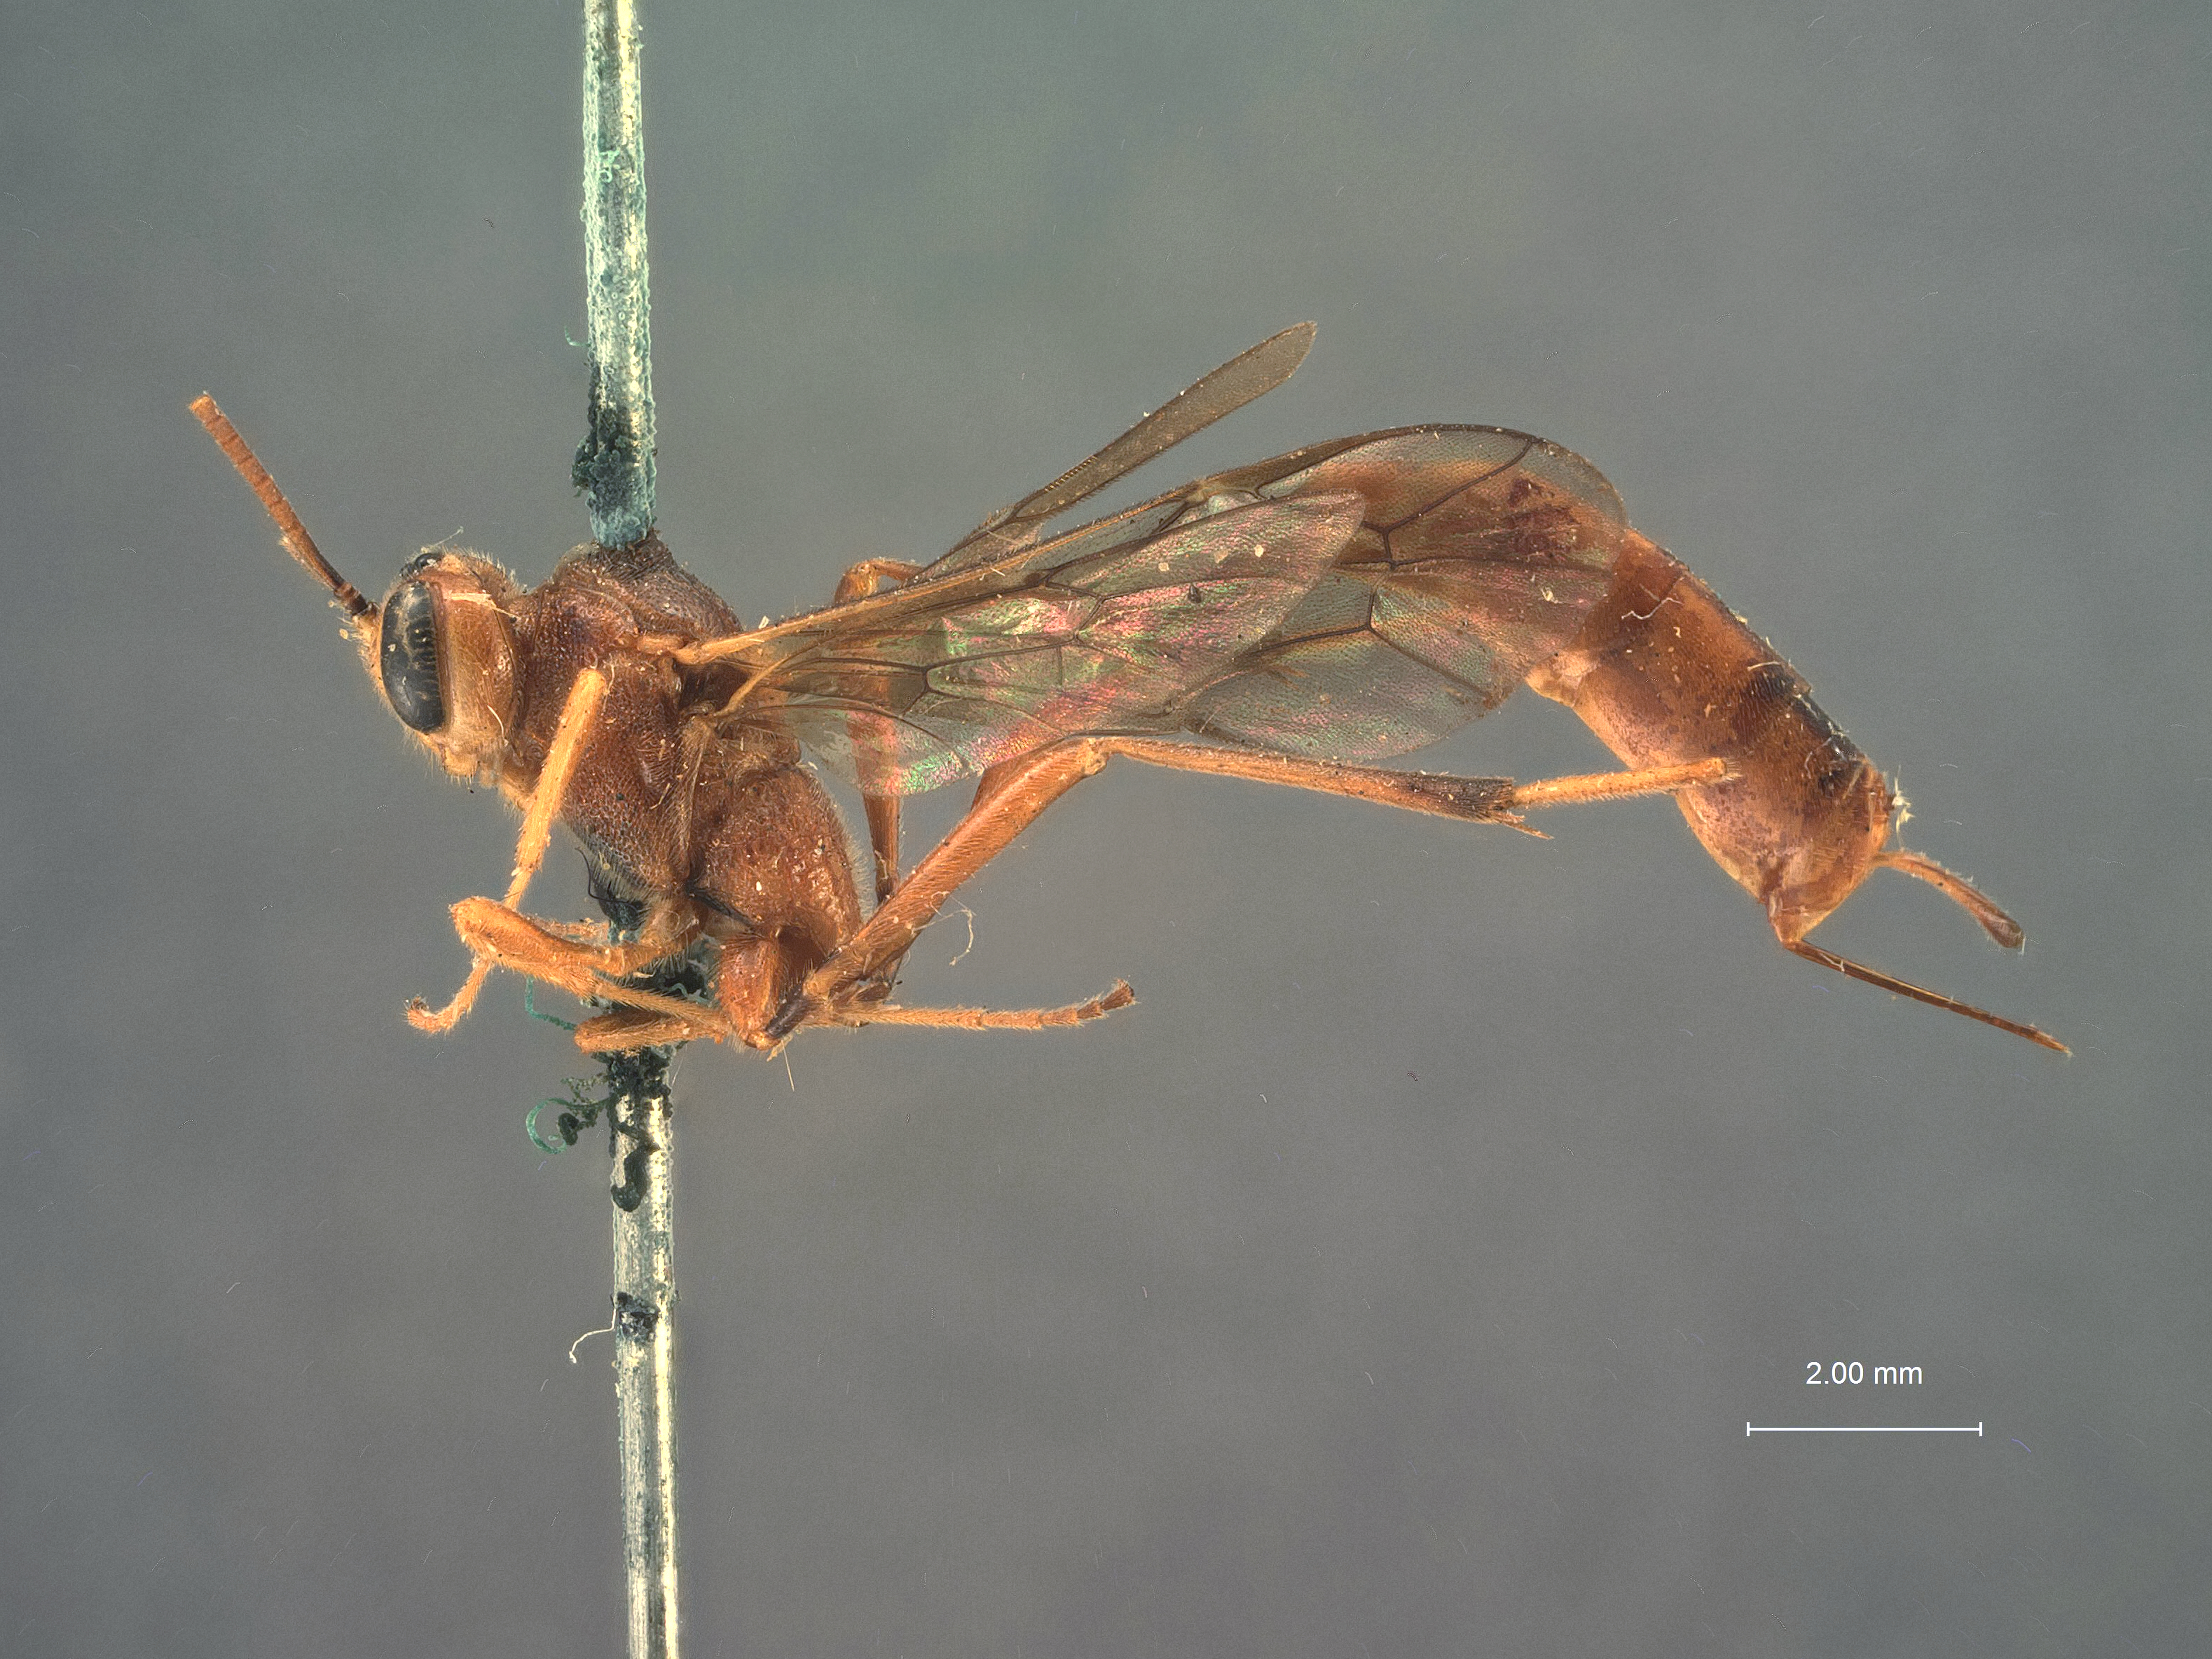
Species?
Barylypa indianensis
